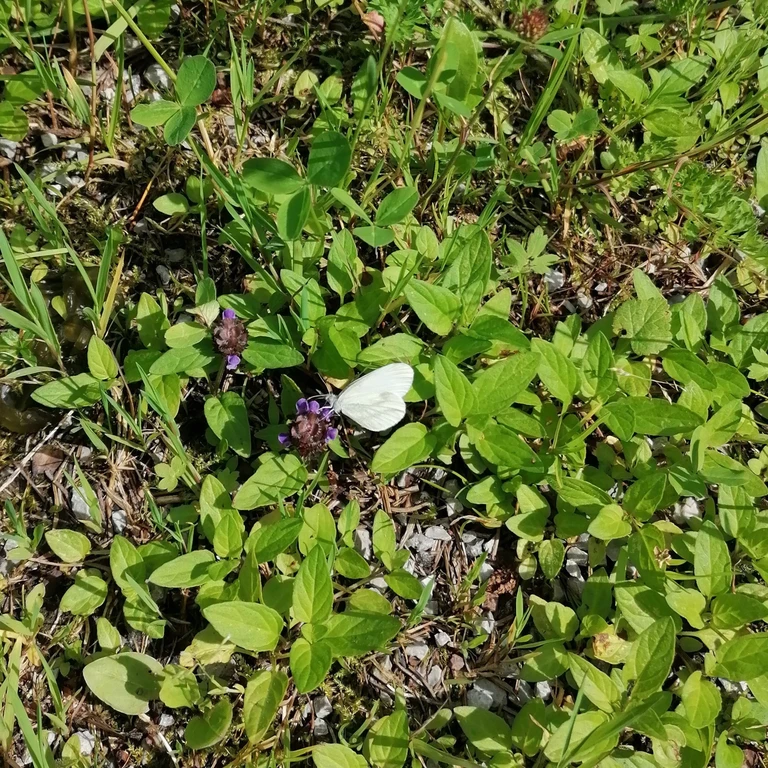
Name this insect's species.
Leptidea sinapis/juvernica
